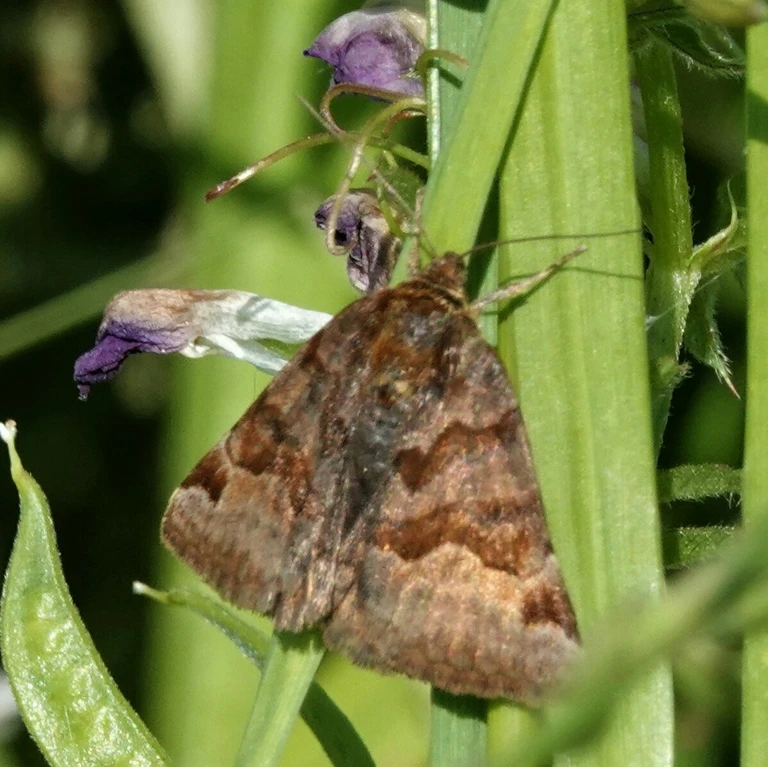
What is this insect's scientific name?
Euclidia glyphica
